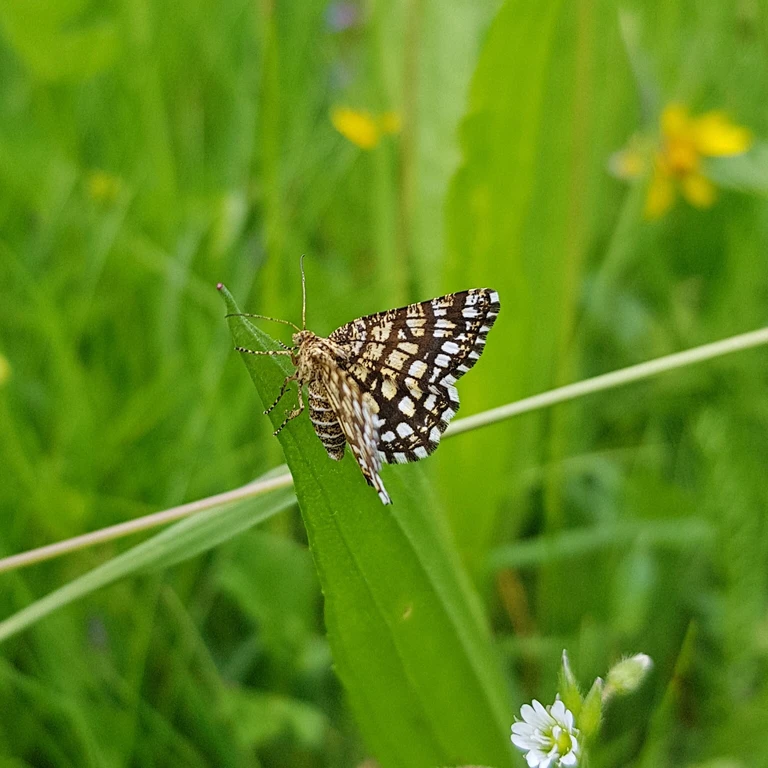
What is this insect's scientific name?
Chiasmia clathrata
